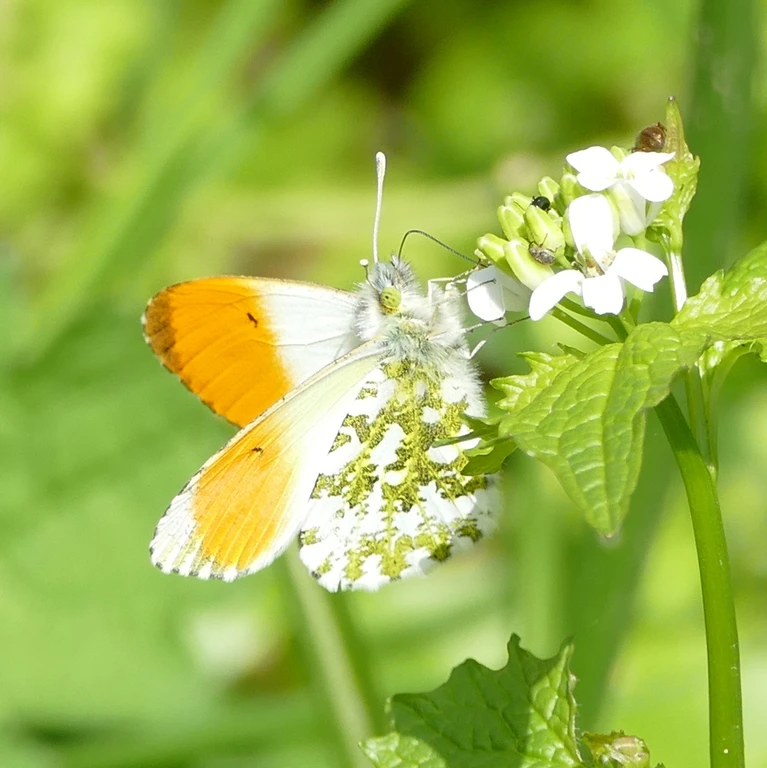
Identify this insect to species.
Anthocharis cardamines
